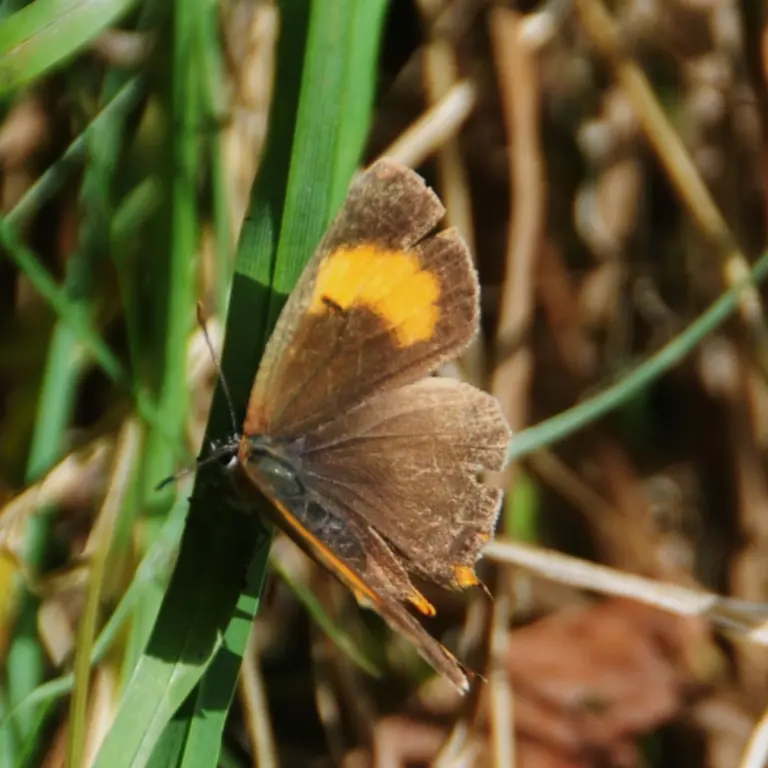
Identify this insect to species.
Thecla betulae
